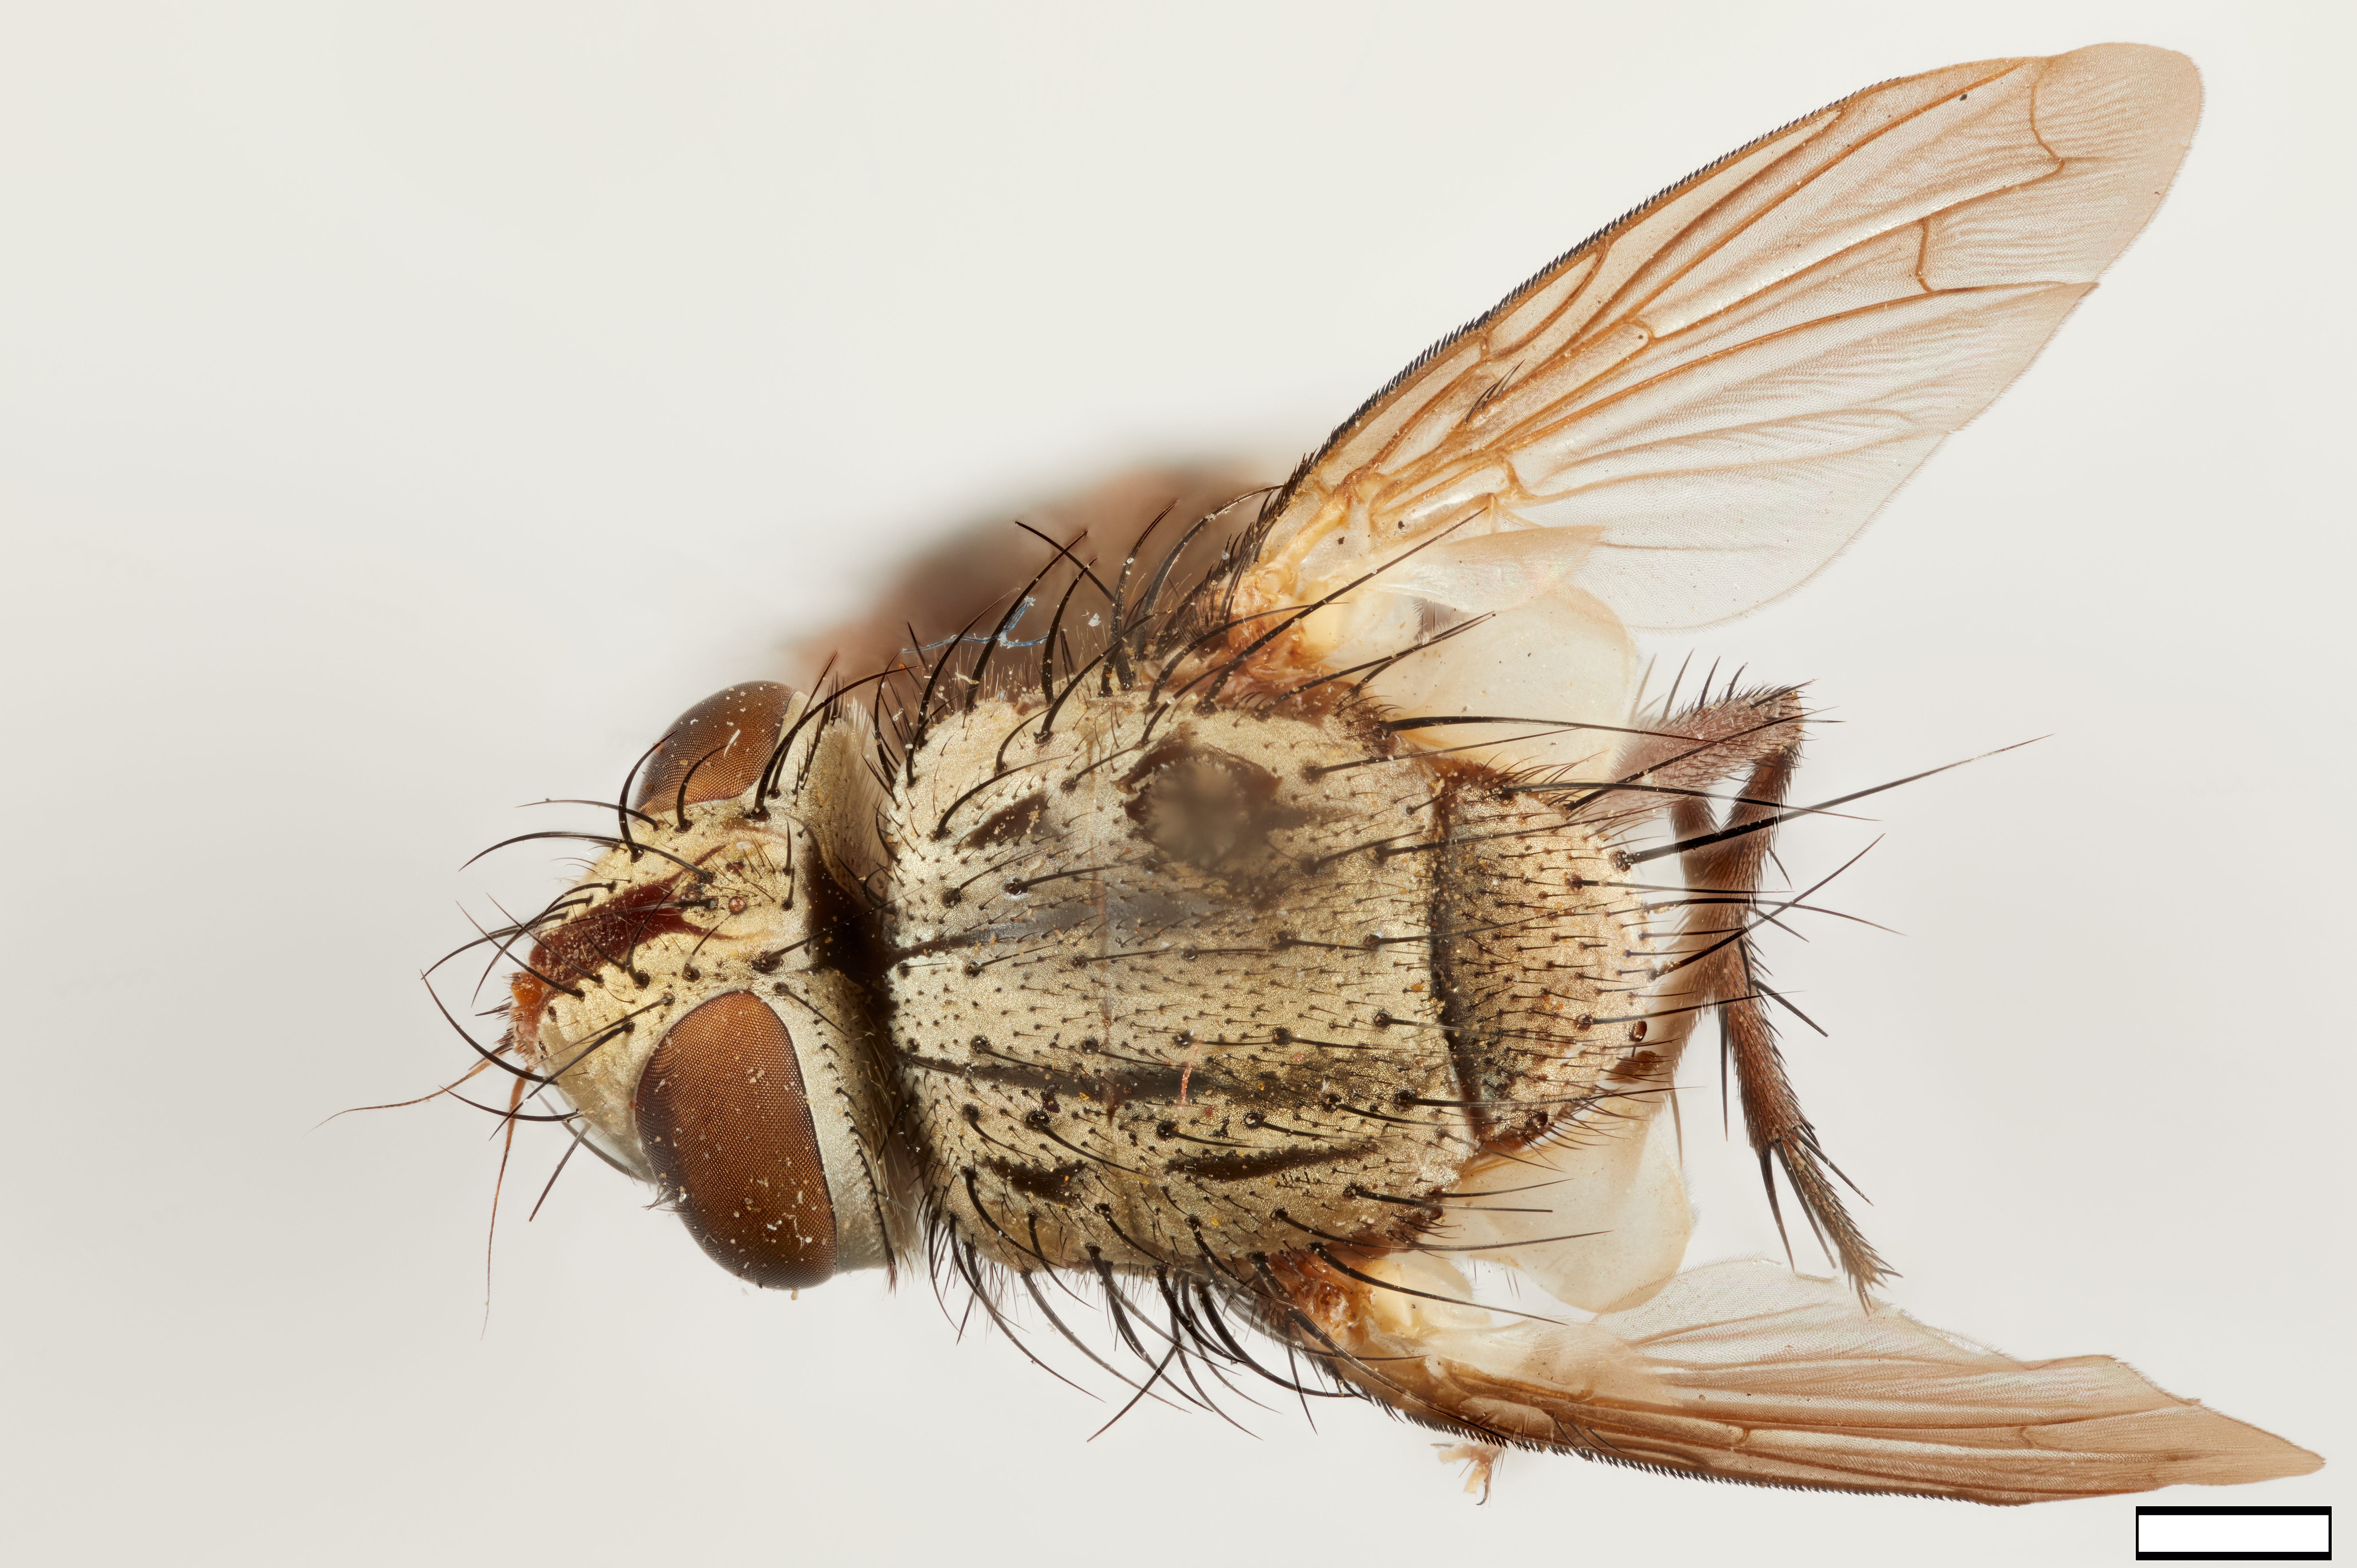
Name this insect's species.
Ophirosturmia cincta
